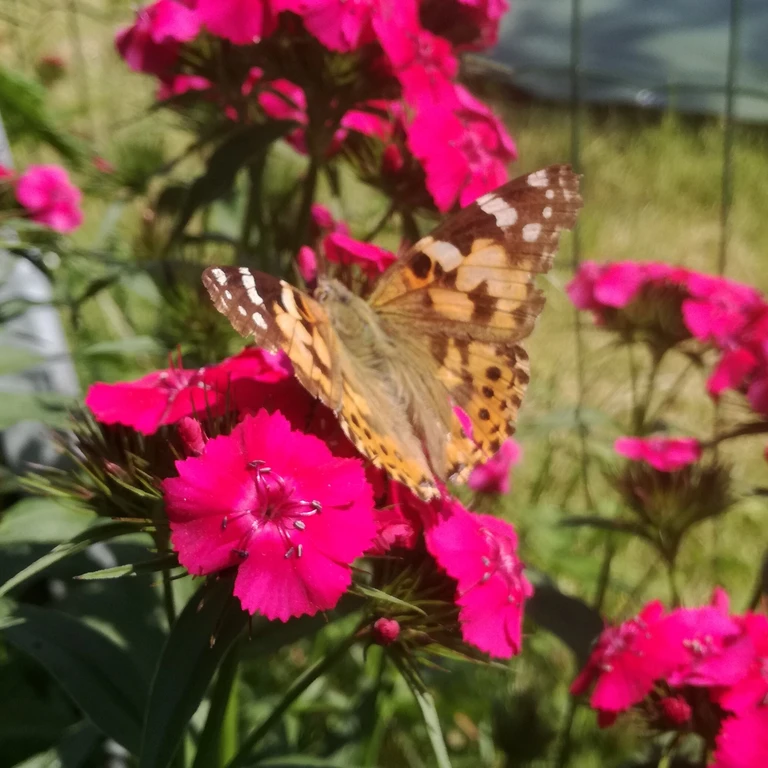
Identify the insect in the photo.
Vanessa cardui
